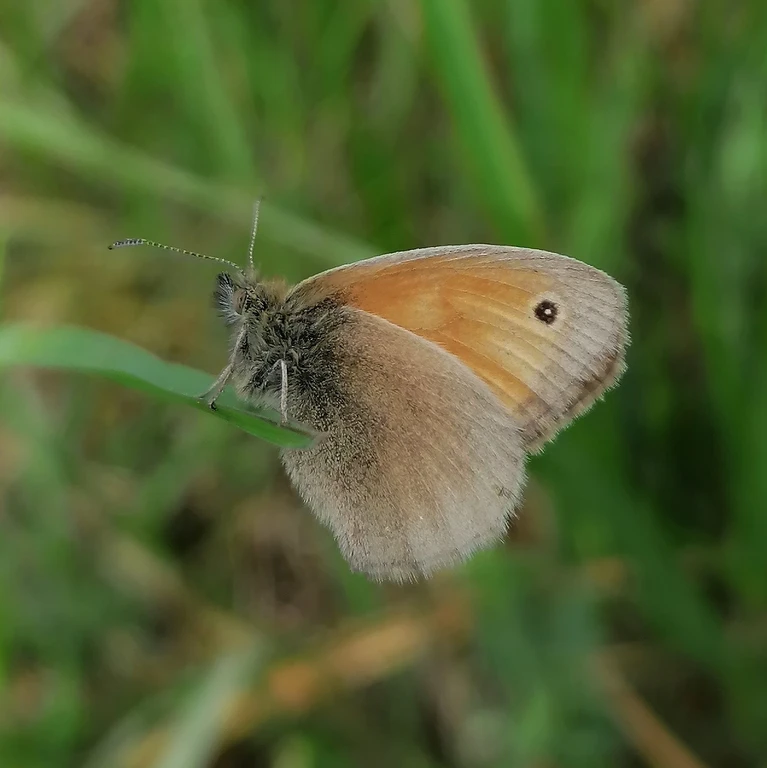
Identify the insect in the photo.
Coenonympha pamphilus
